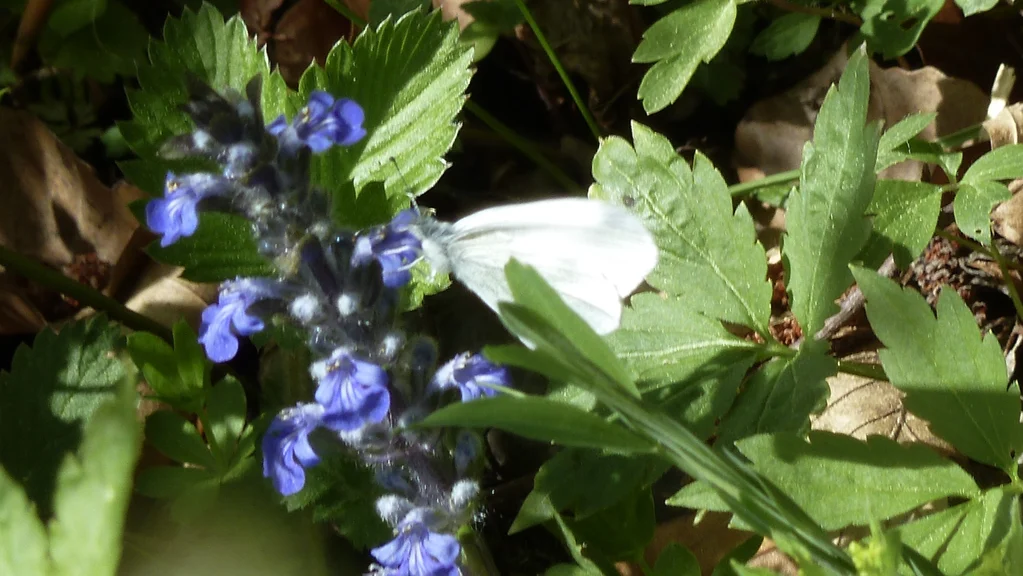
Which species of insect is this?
Leptidea sinapis/juvernica
